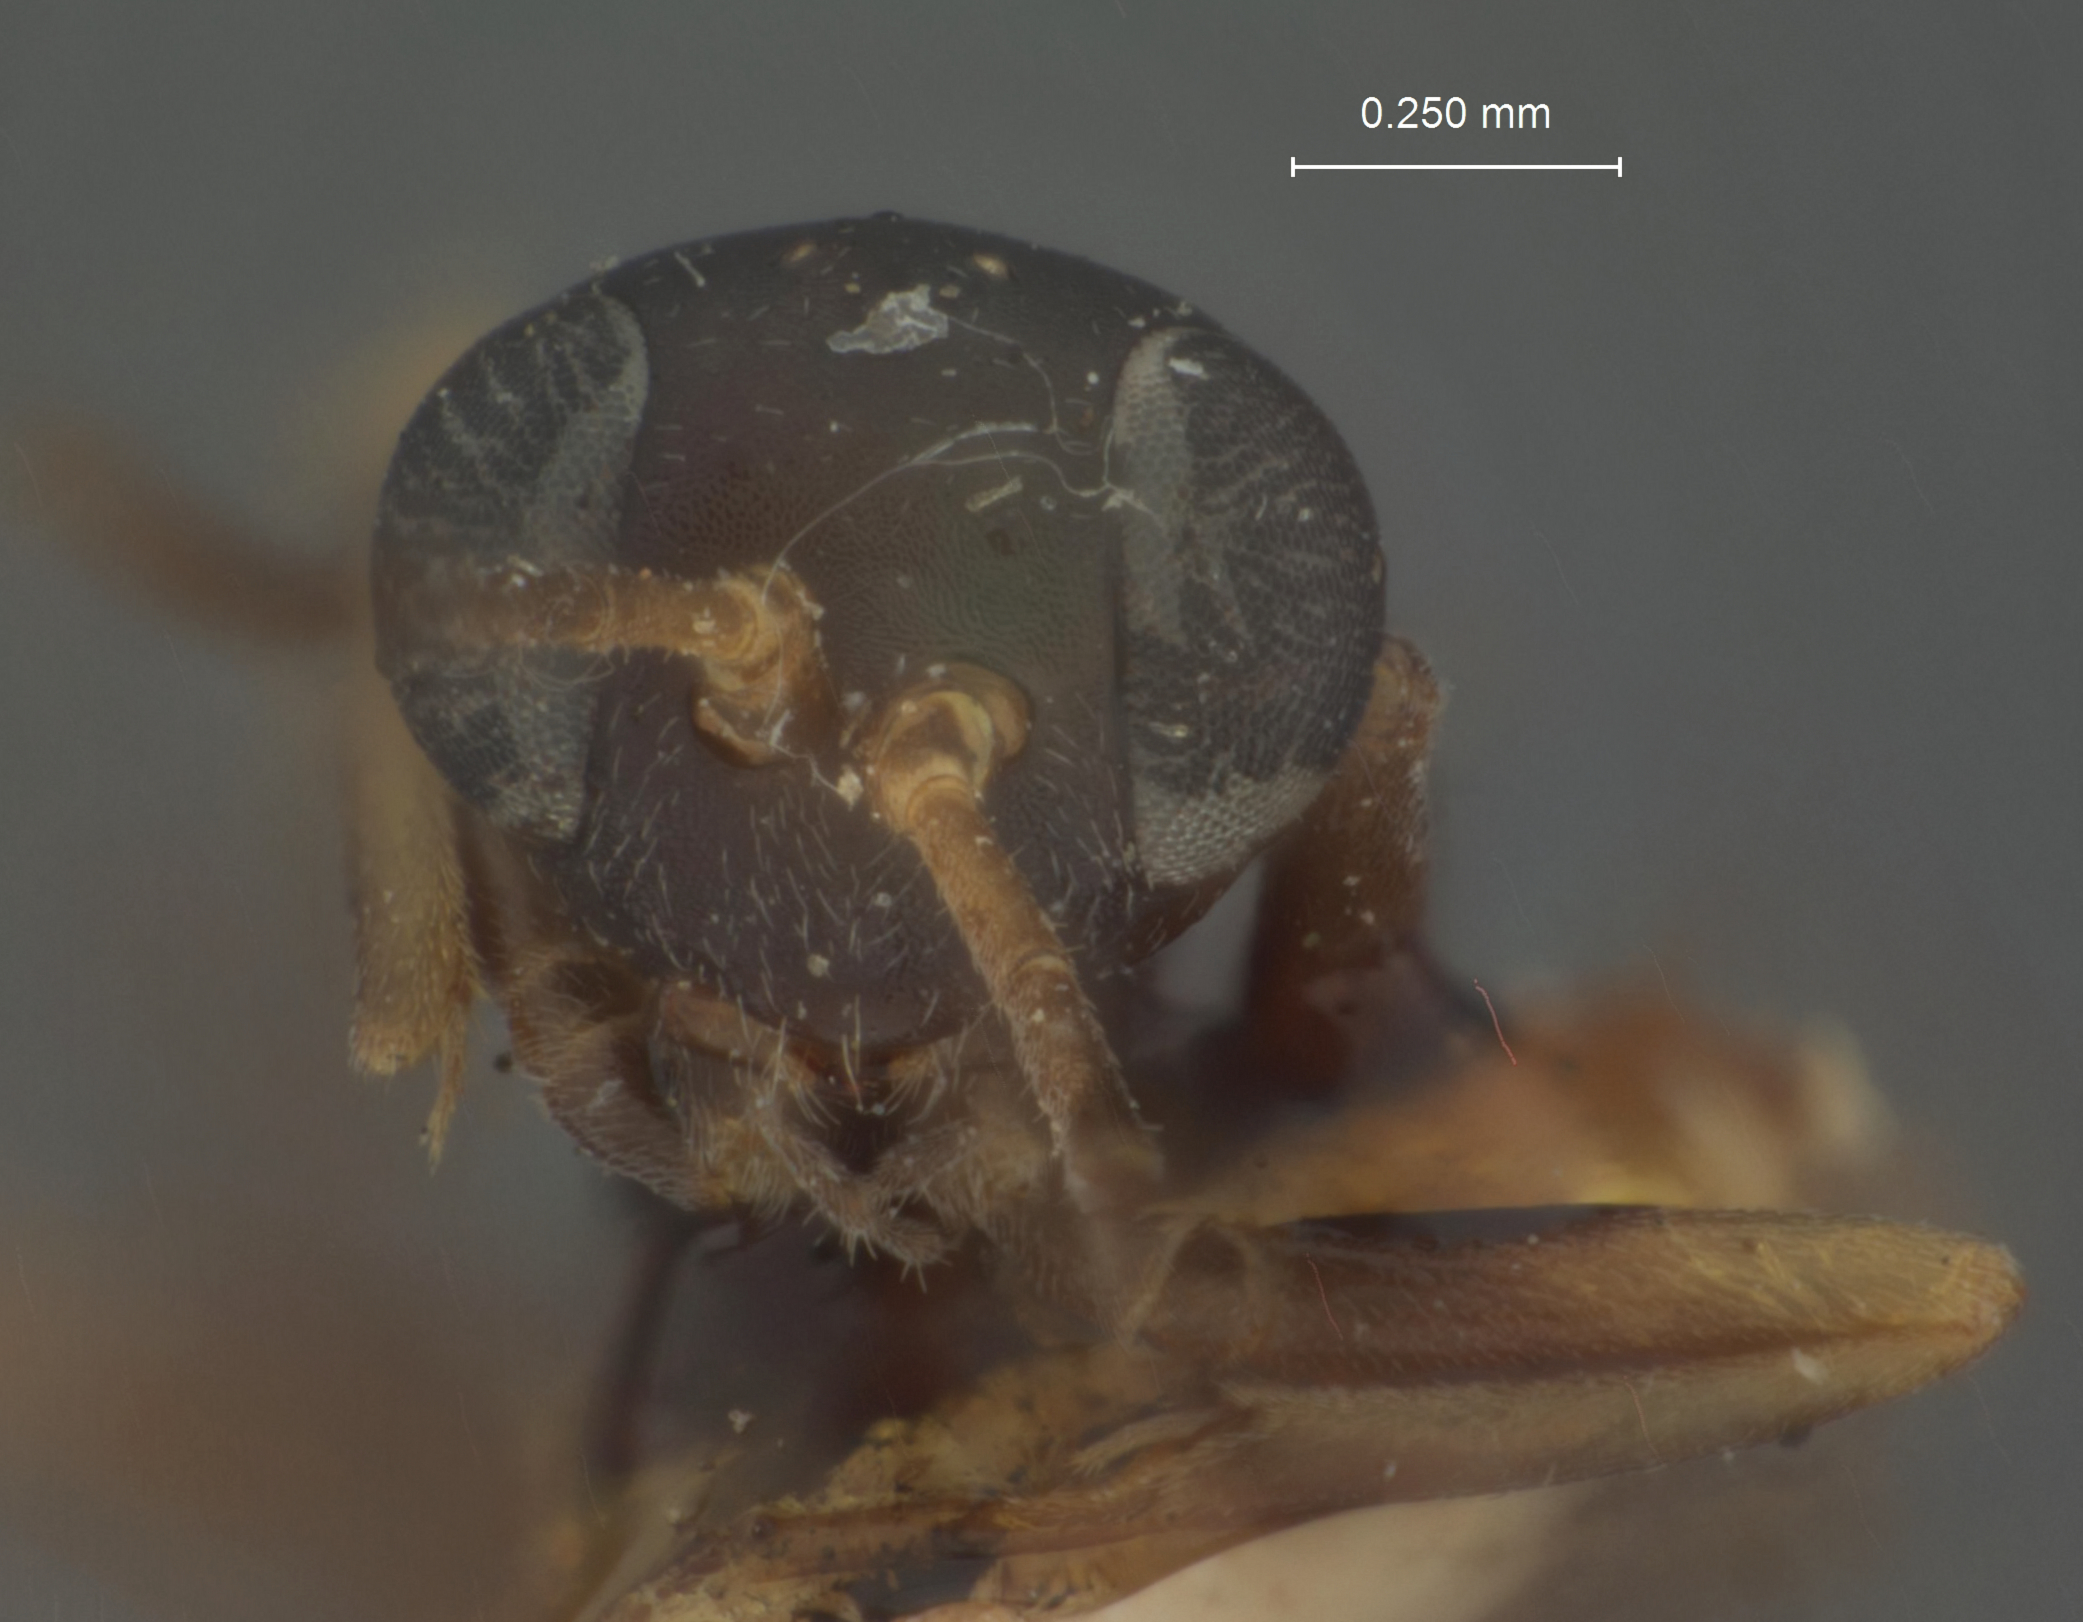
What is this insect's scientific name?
Pezolochus atratus
